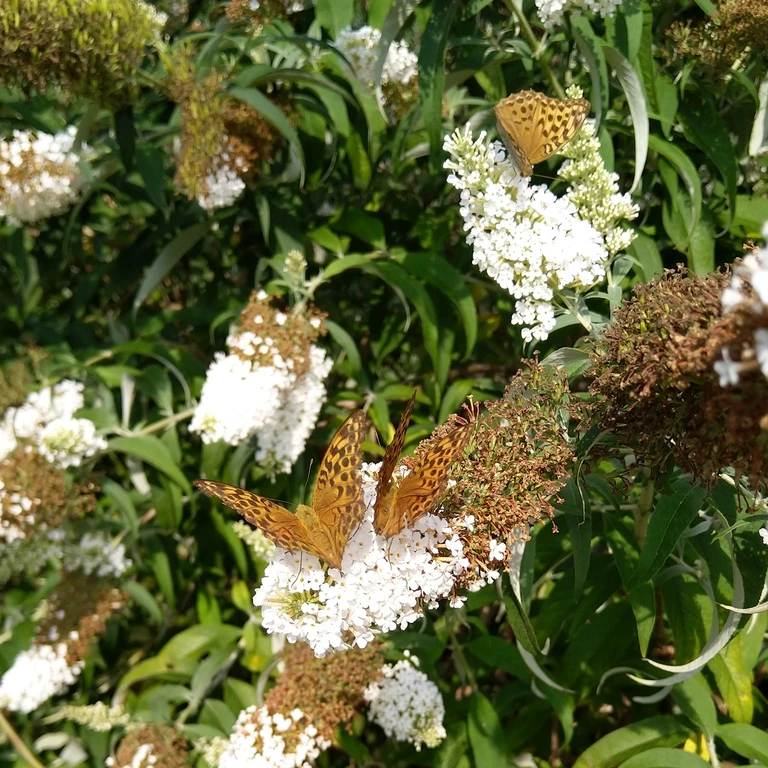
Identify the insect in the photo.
Argynnis paphia
